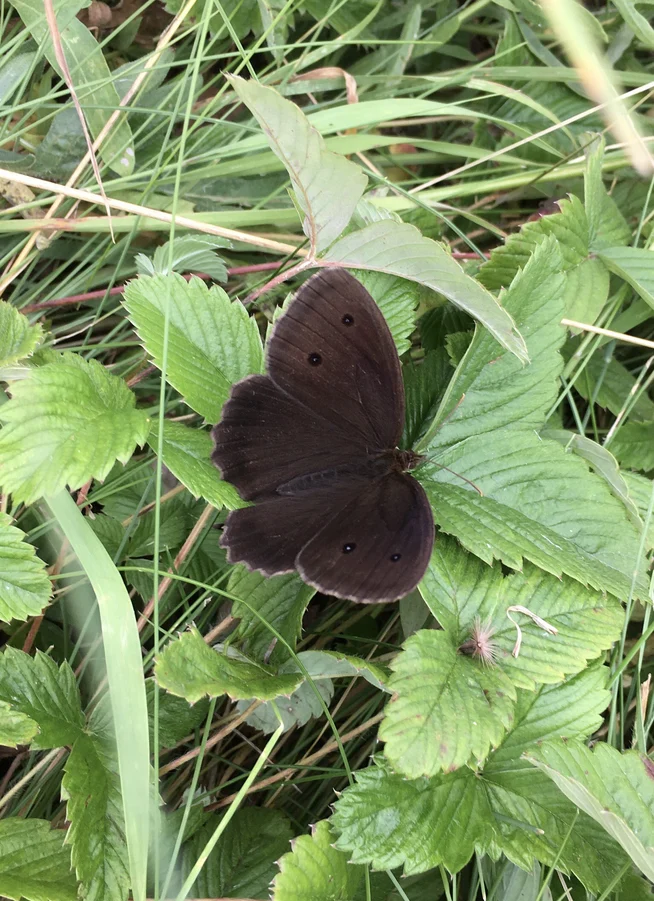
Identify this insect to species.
Minois dryas
